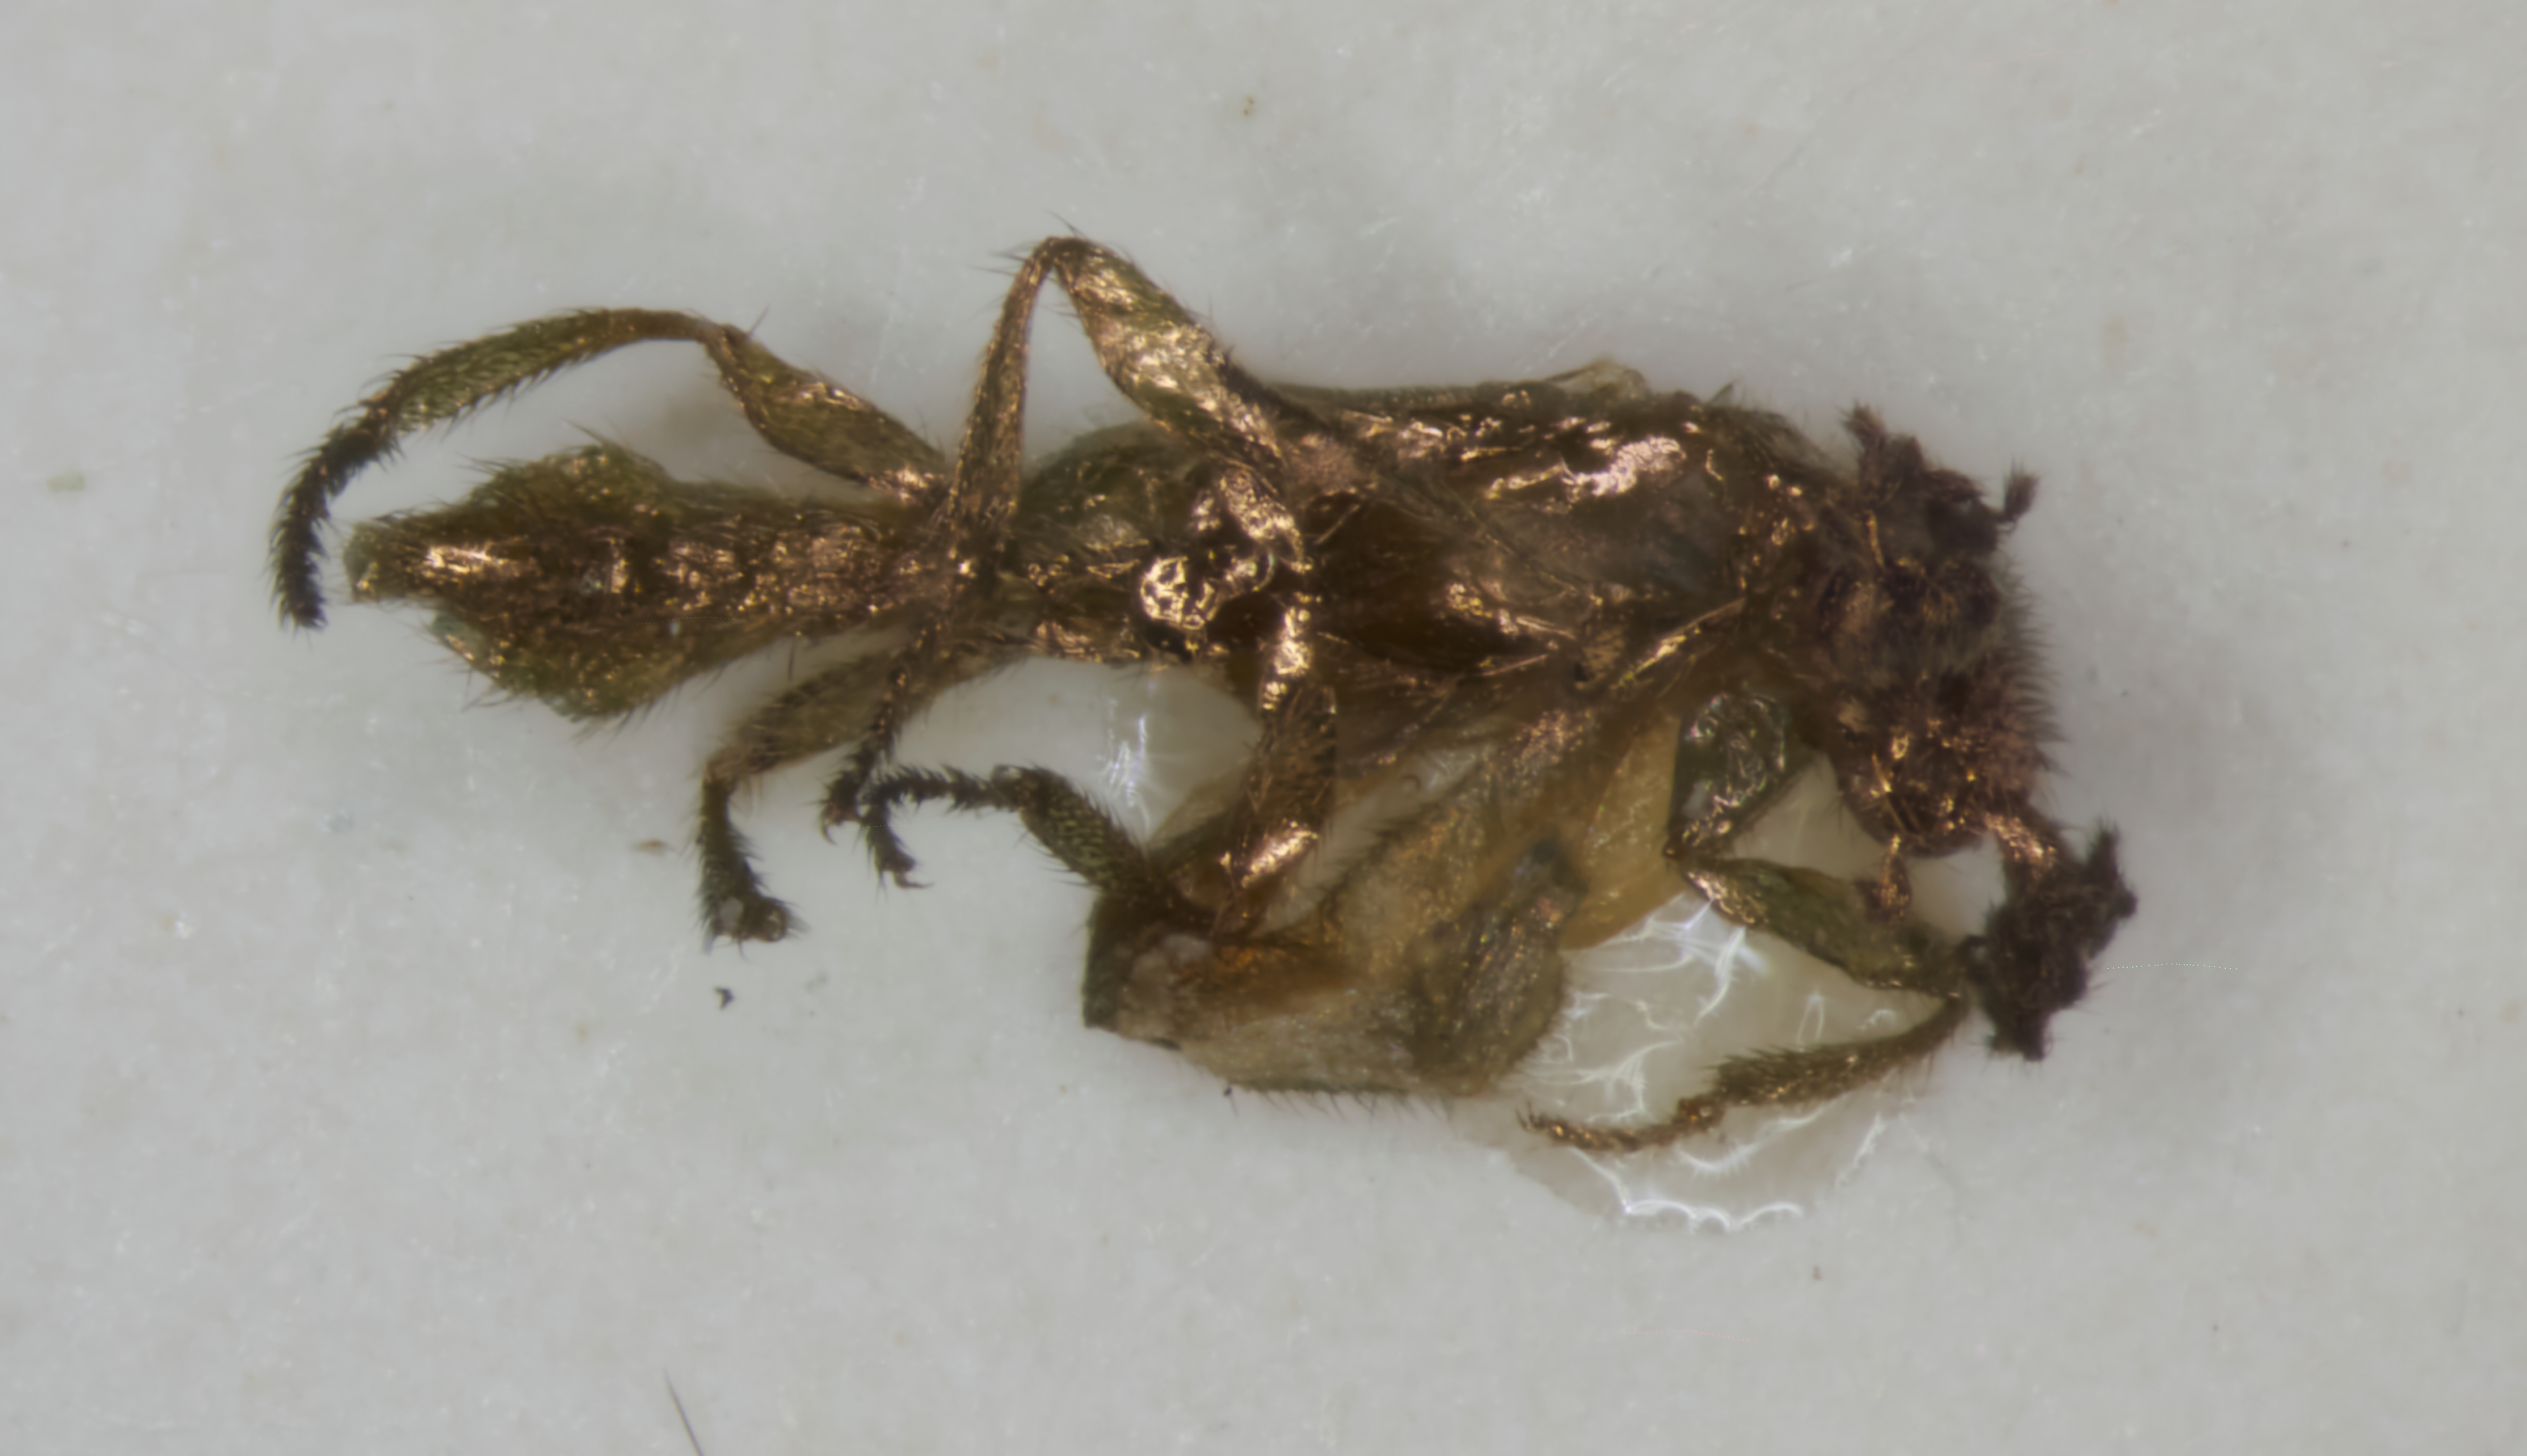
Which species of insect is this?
Howdenia minutissima
